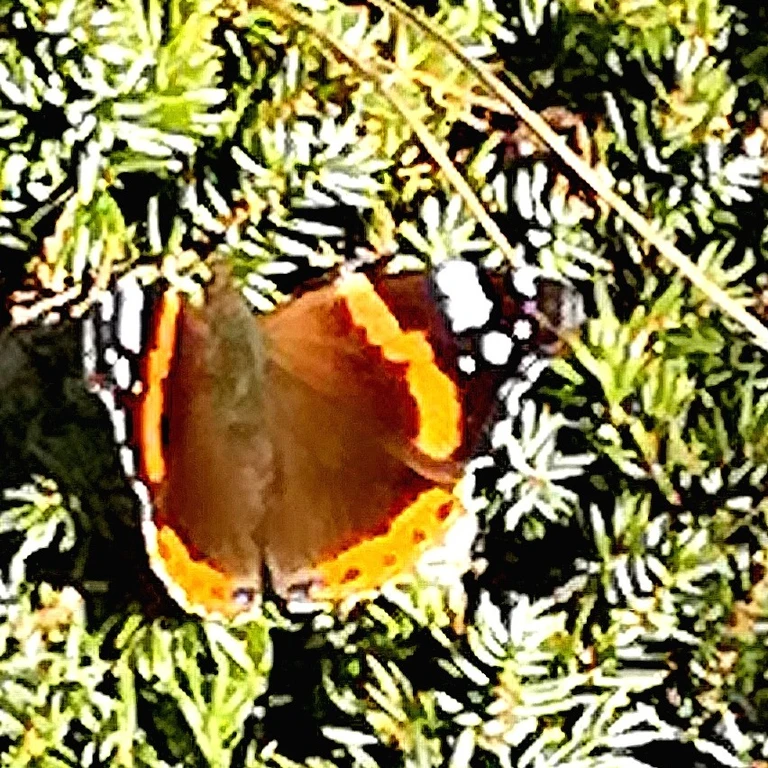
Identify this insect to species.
Vanessa atalanta
